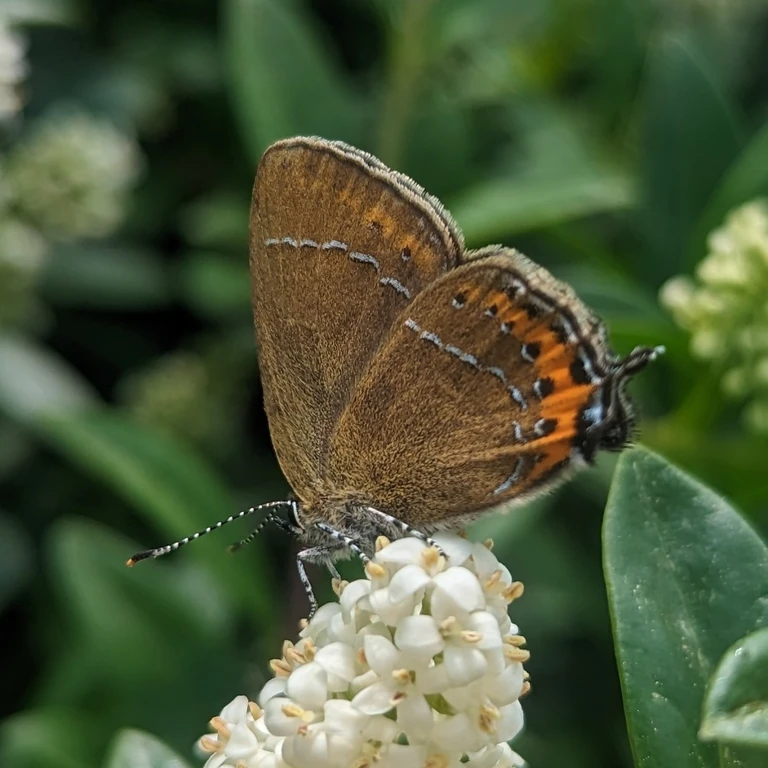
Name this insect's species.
Satyrium pruni (also Fixsenia pruni)
